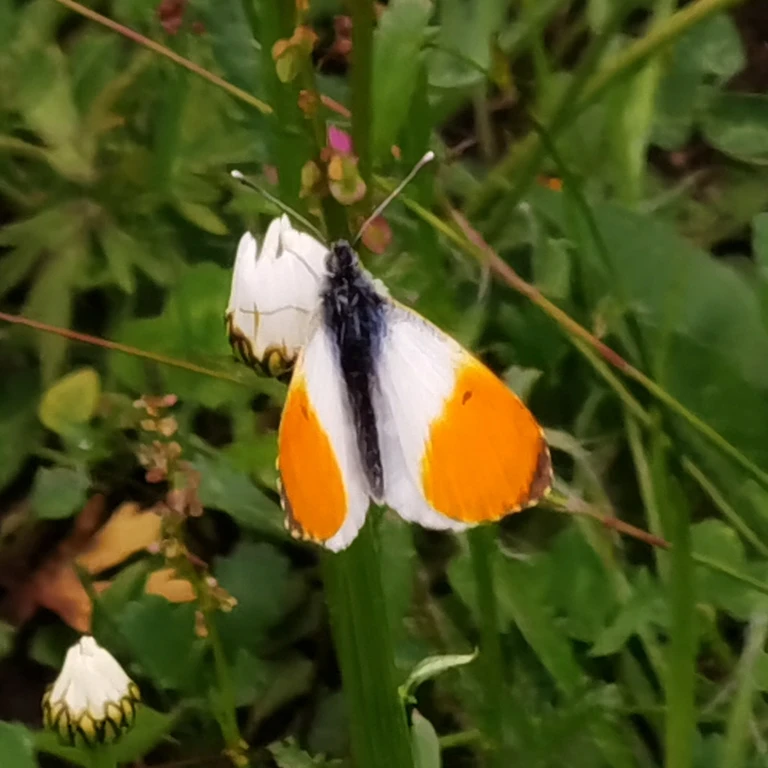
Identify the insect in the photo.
Anthocharis cardamines
